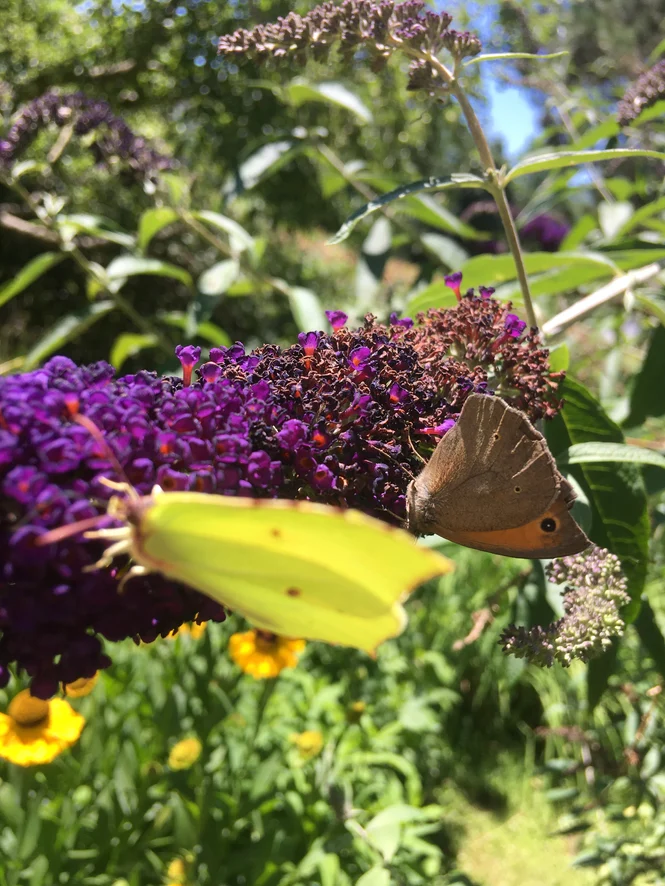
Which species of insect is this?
Maniola jurtina
